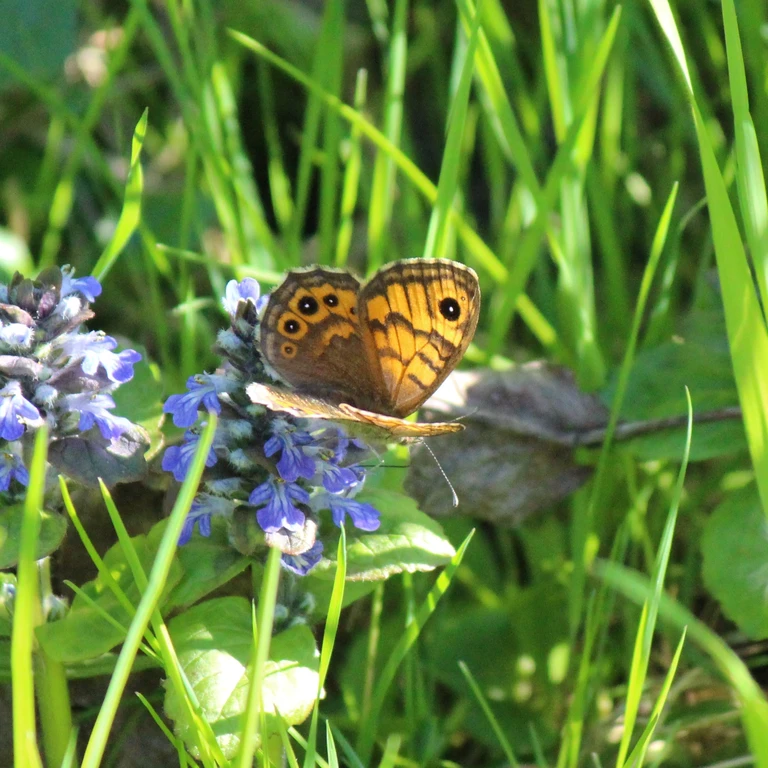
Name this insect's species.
Lasiommata megera (also Pararge megera)
